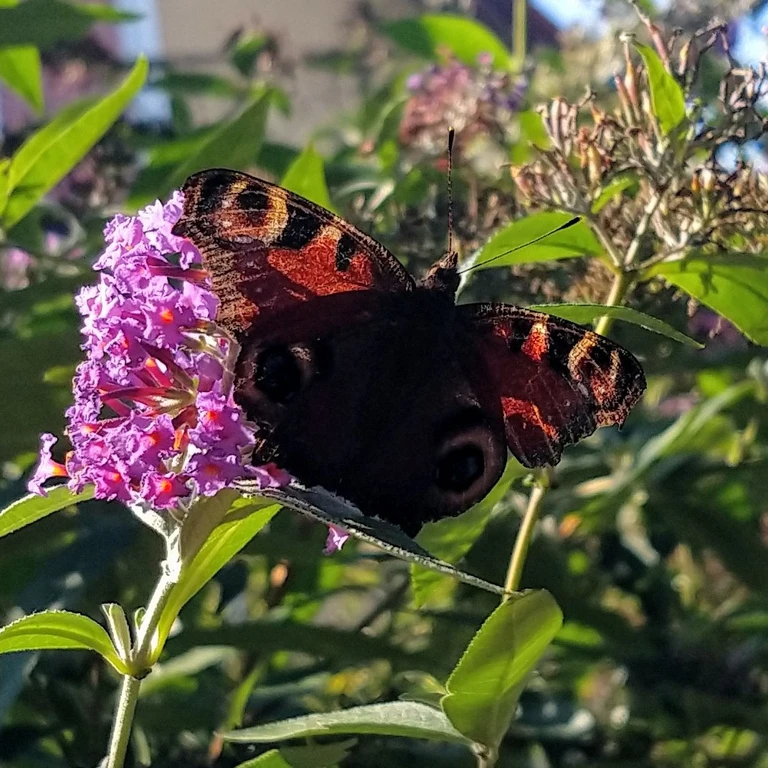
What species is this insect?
Aglais io
